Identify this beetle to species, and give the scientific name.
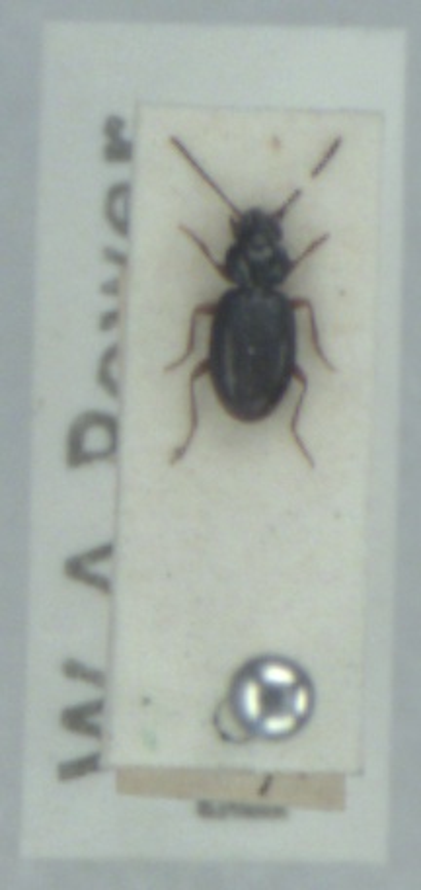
Bembidion mannerheimii
